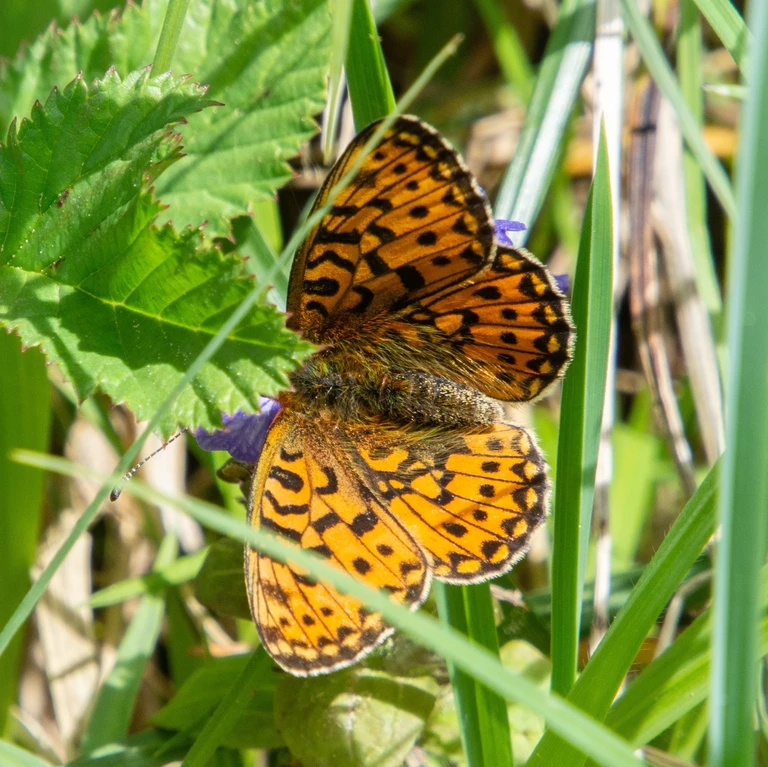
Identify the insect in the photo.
Boloria euphrosyne (also Clossiana euphrosyne)
